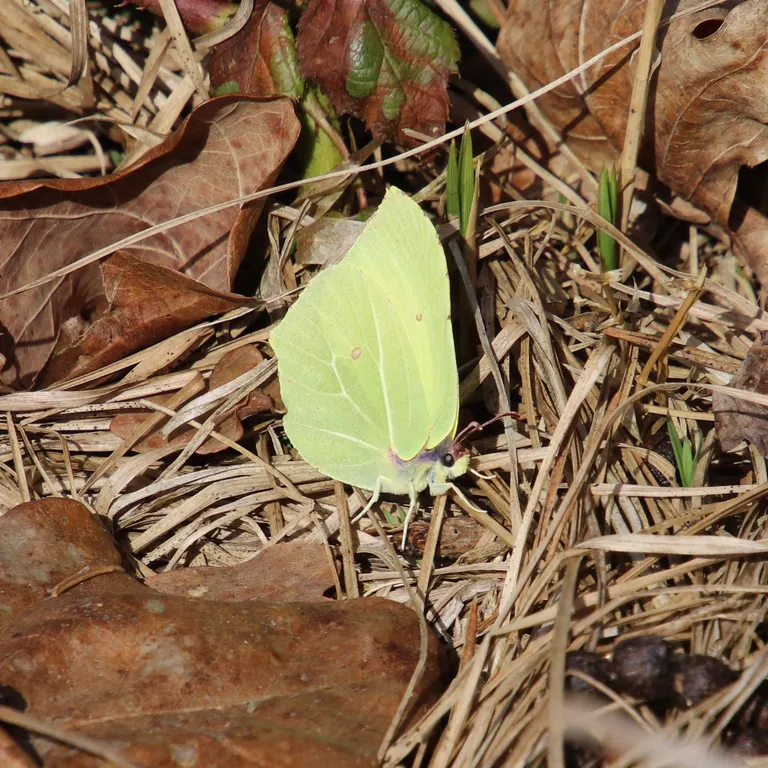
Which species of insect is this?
Gonepteryx rhamni
